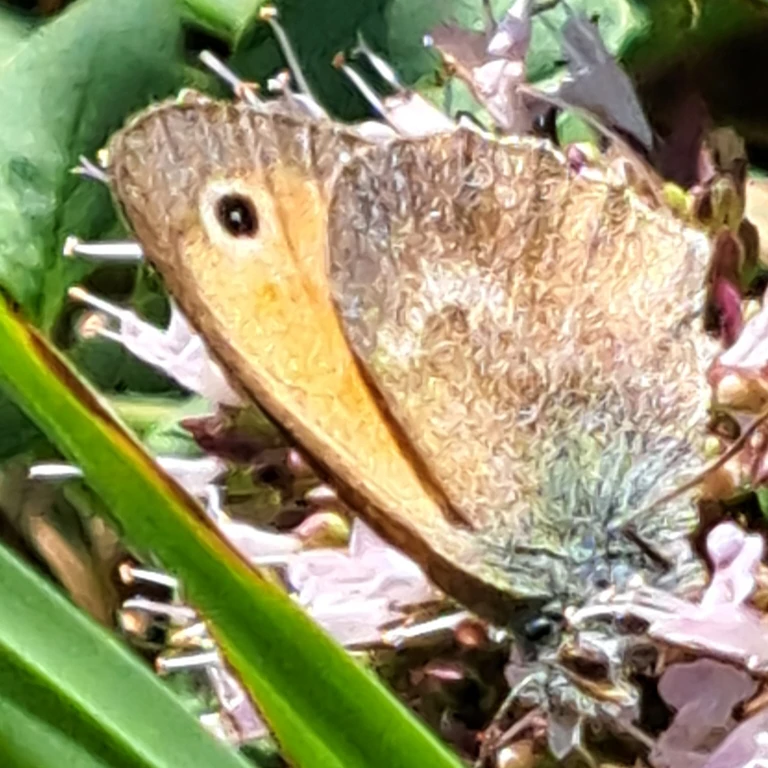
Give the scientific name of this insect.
Coenonympha pamphilus
